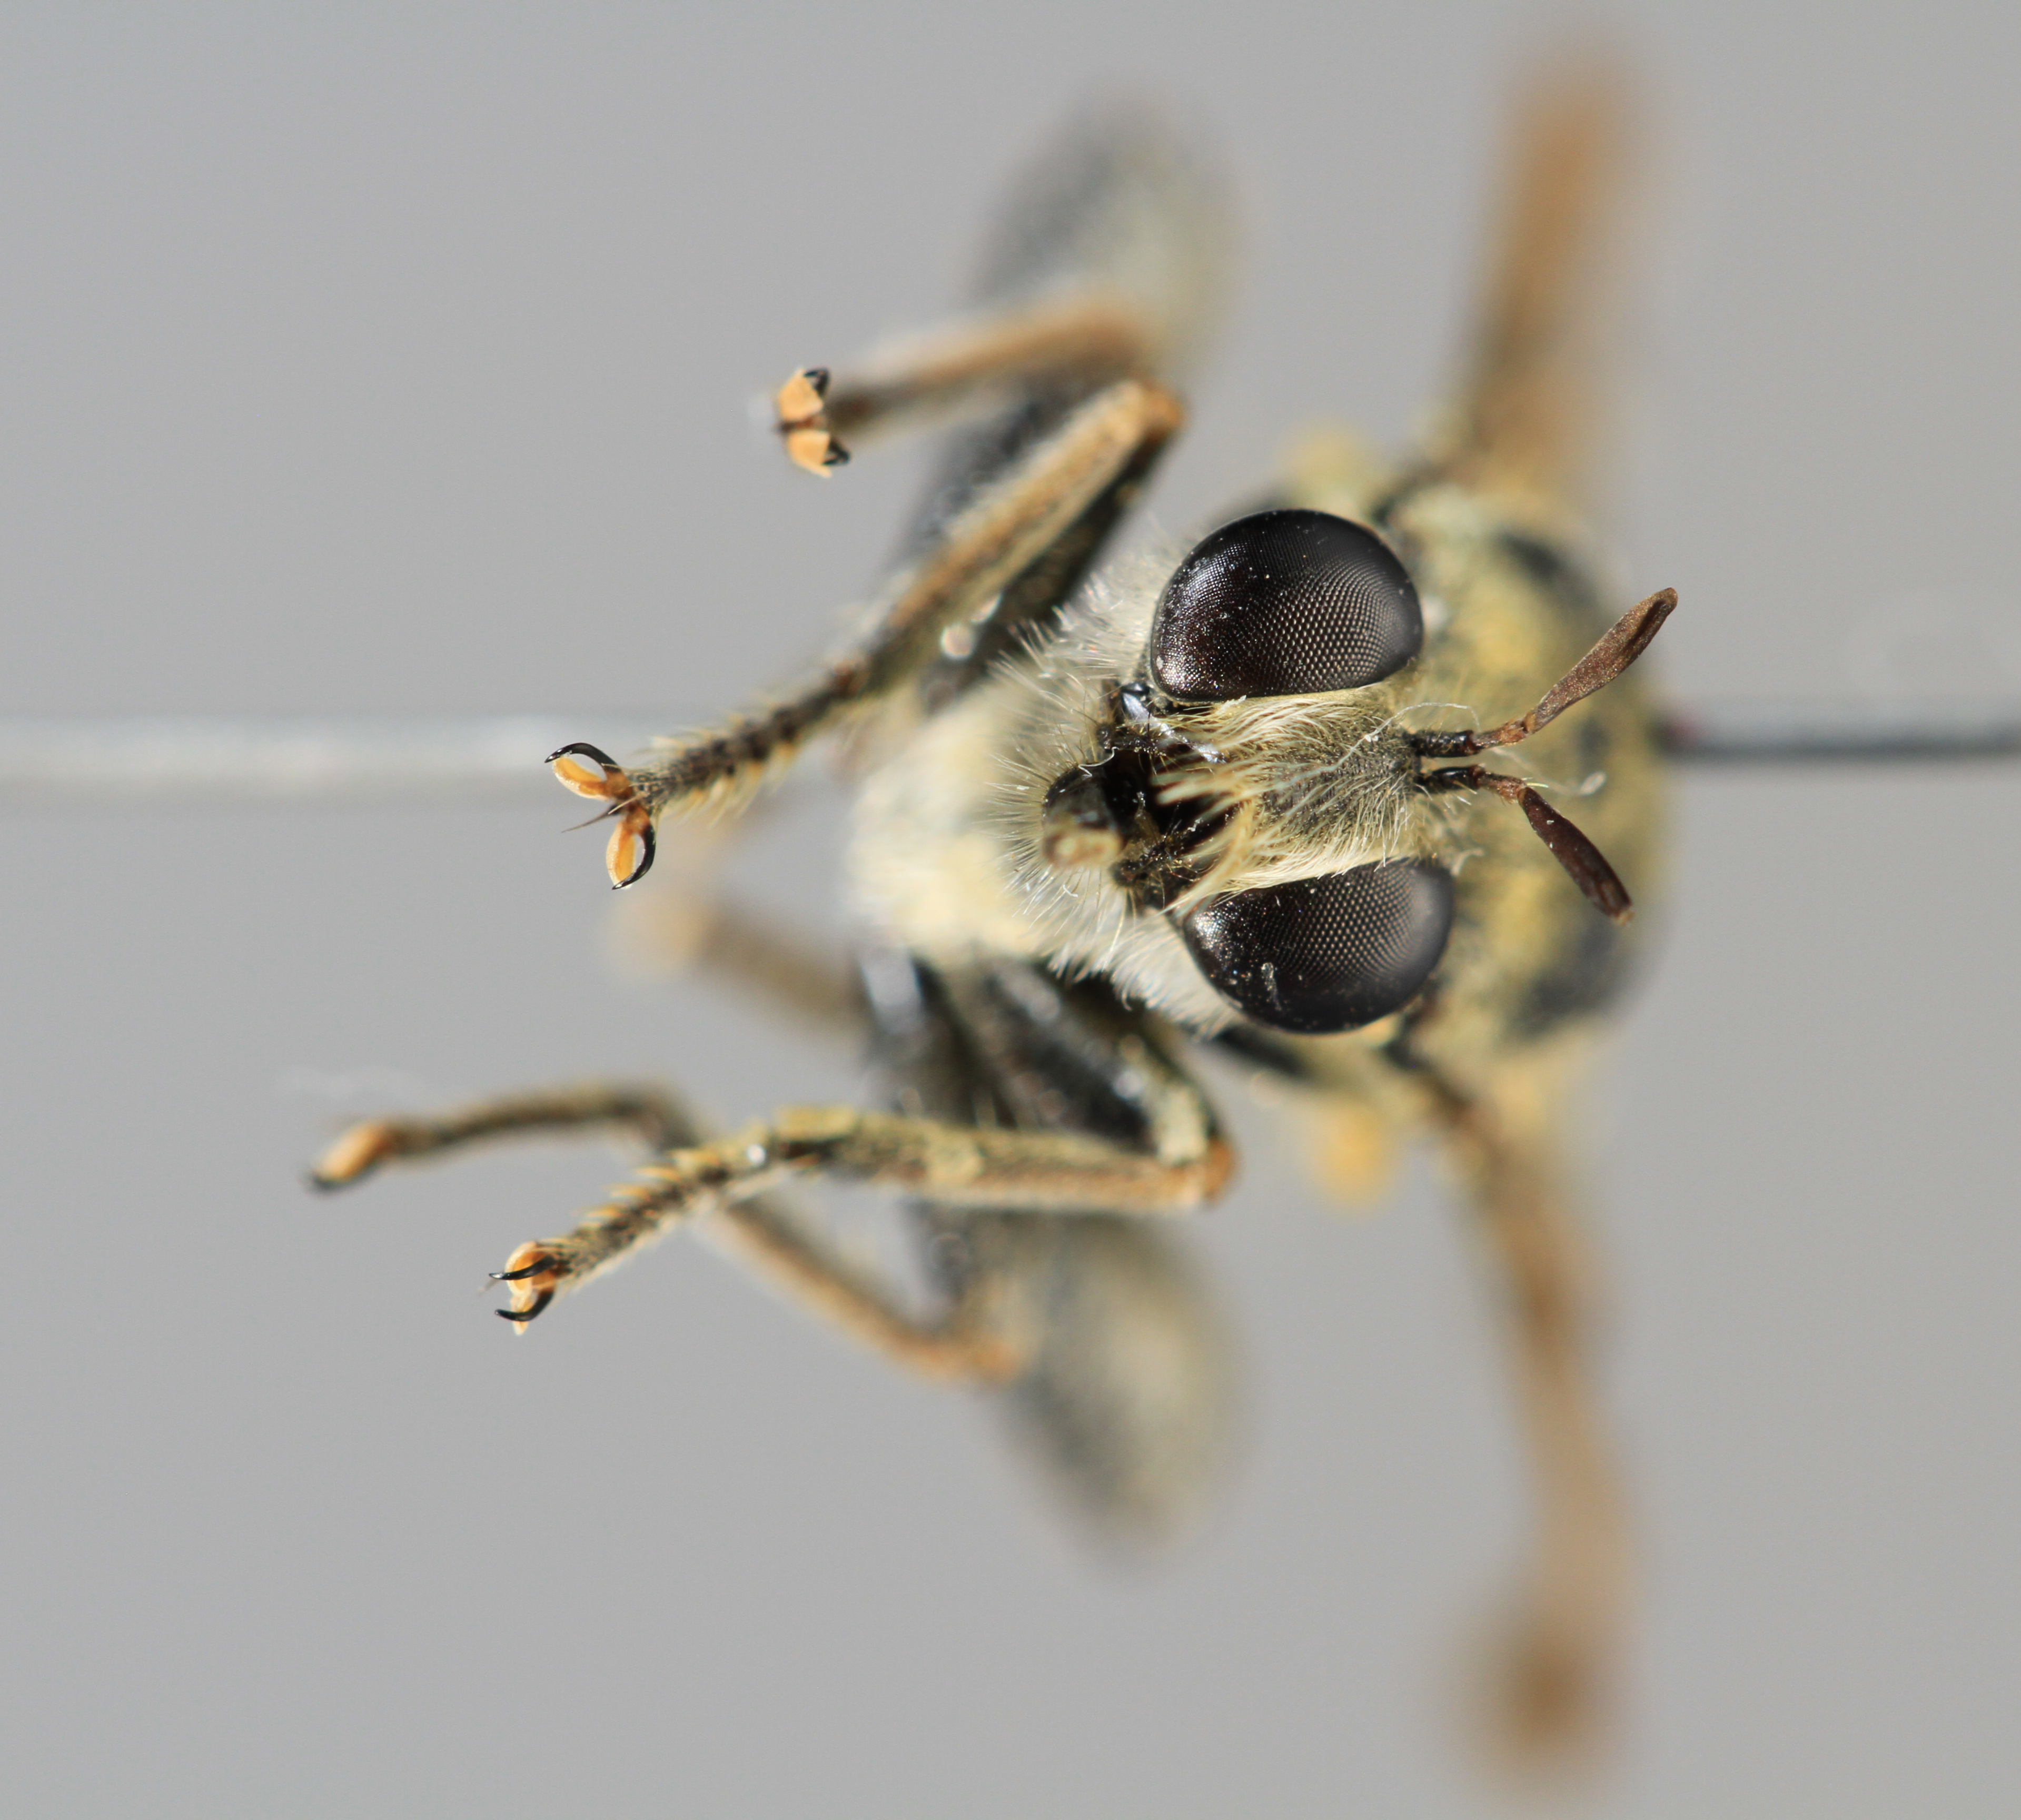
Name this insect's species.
Hoplistomerus nobilus
